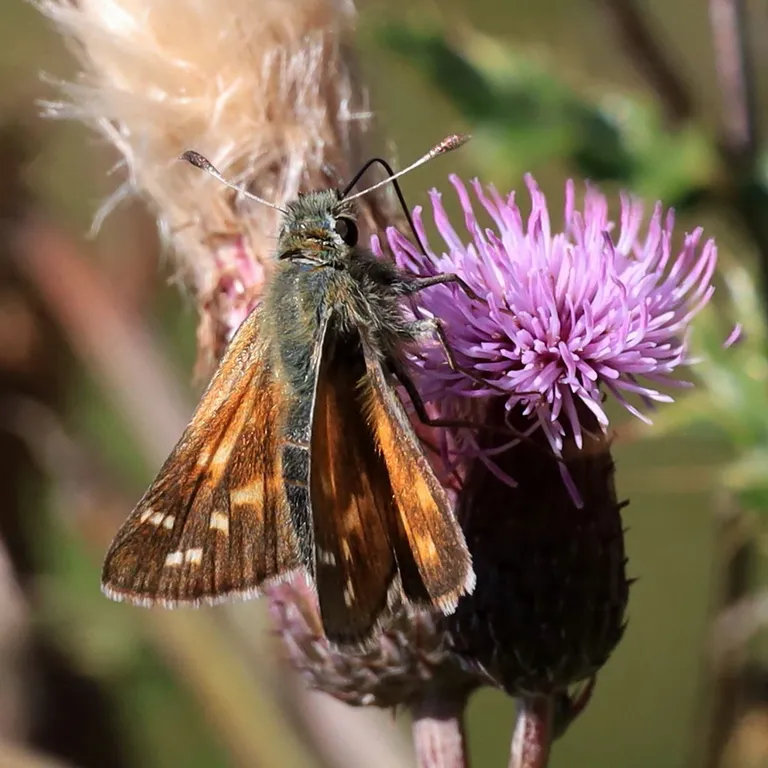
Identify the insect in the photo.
Hesperia comma
